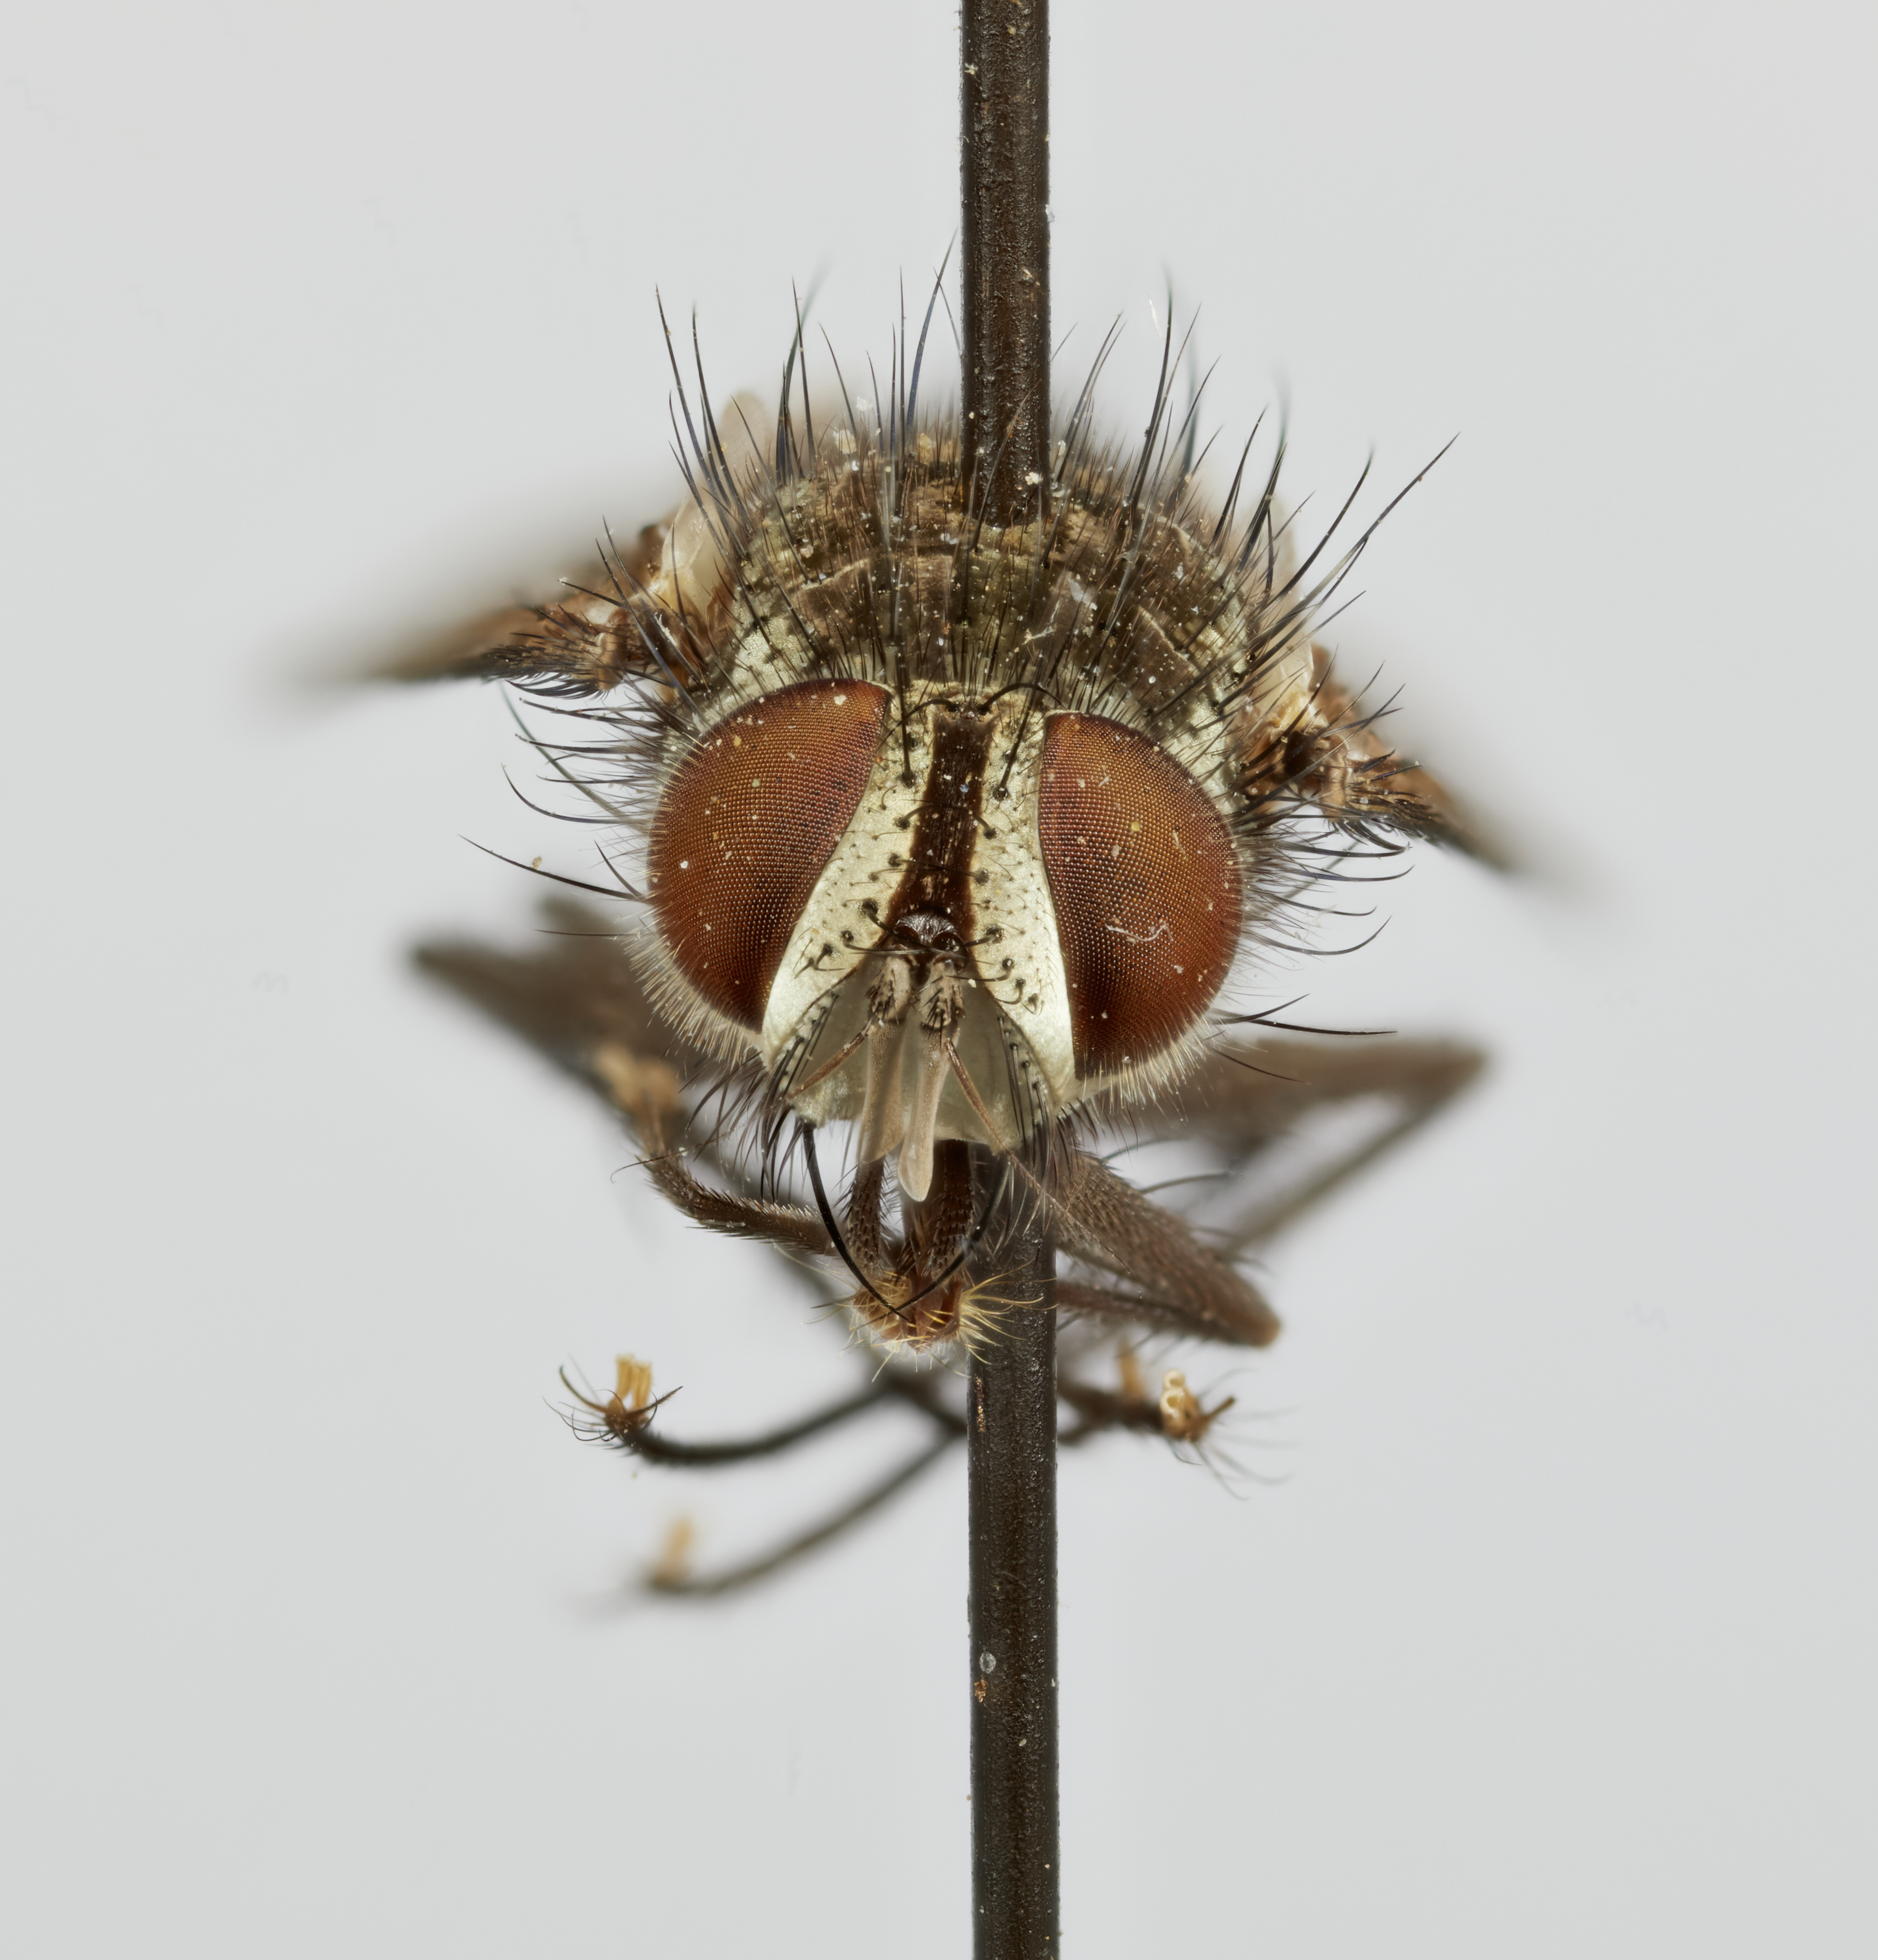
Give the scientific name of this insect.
Phrynotachina minor
